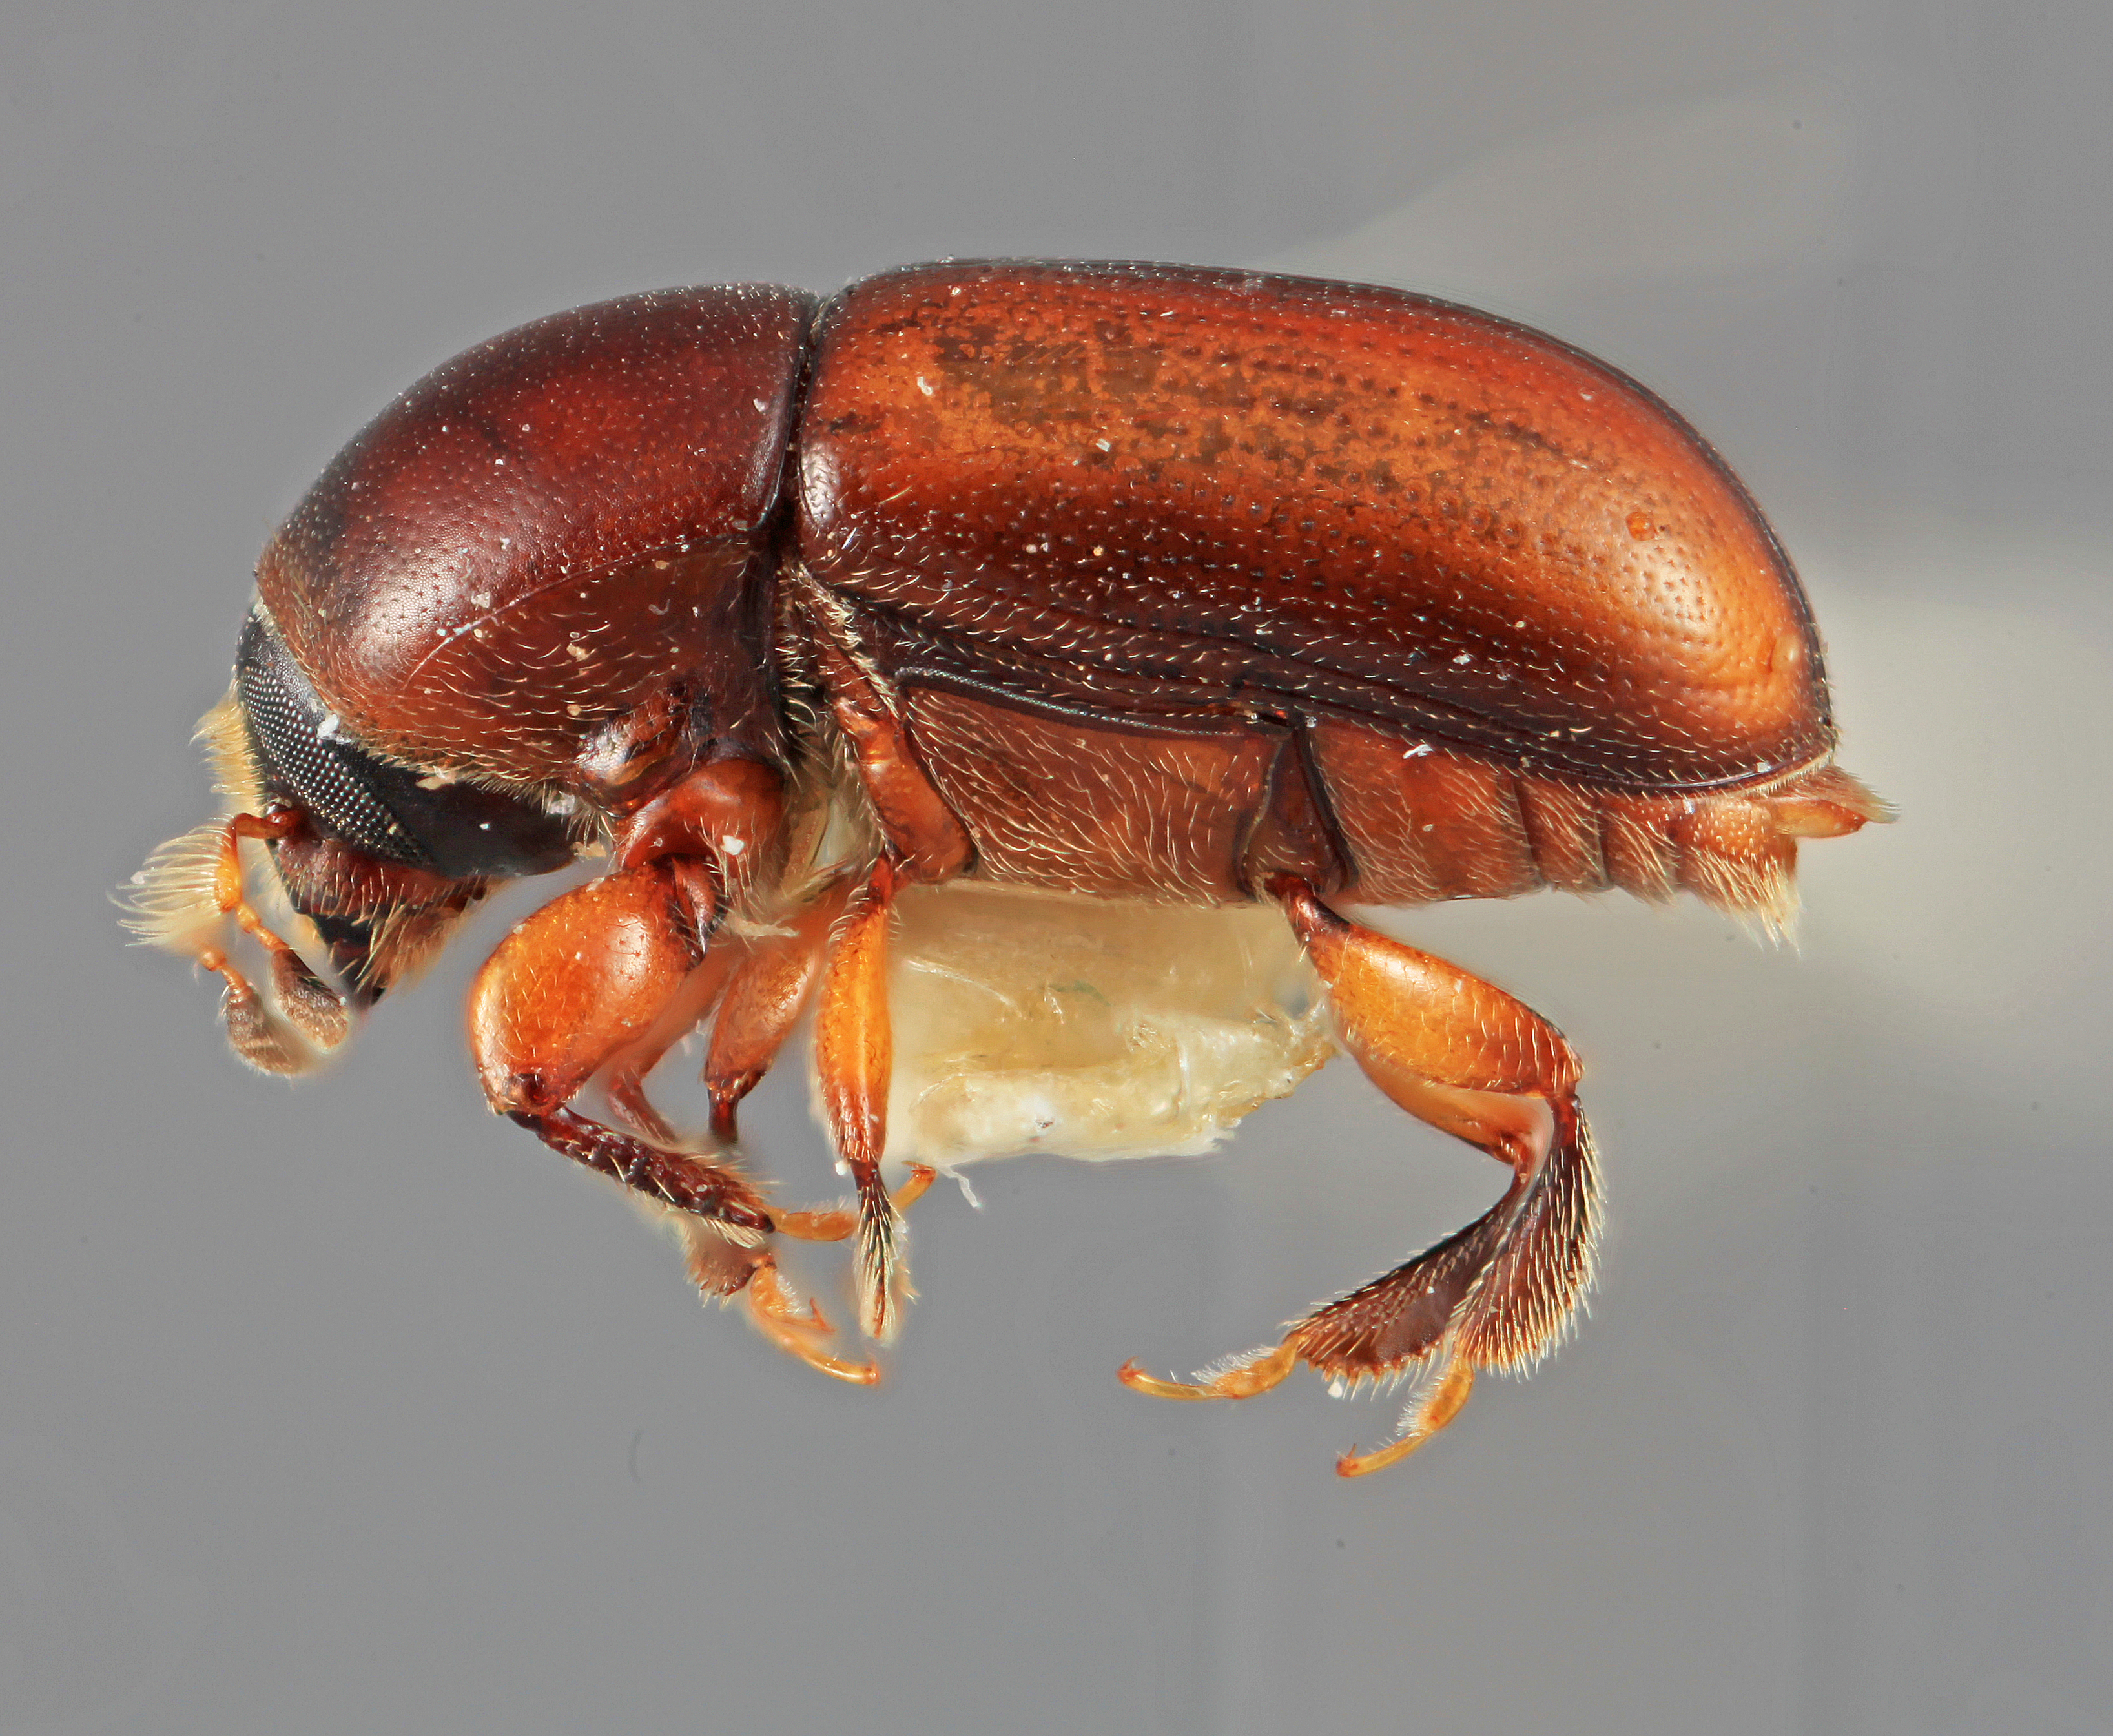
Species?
Scolytodes peruana
